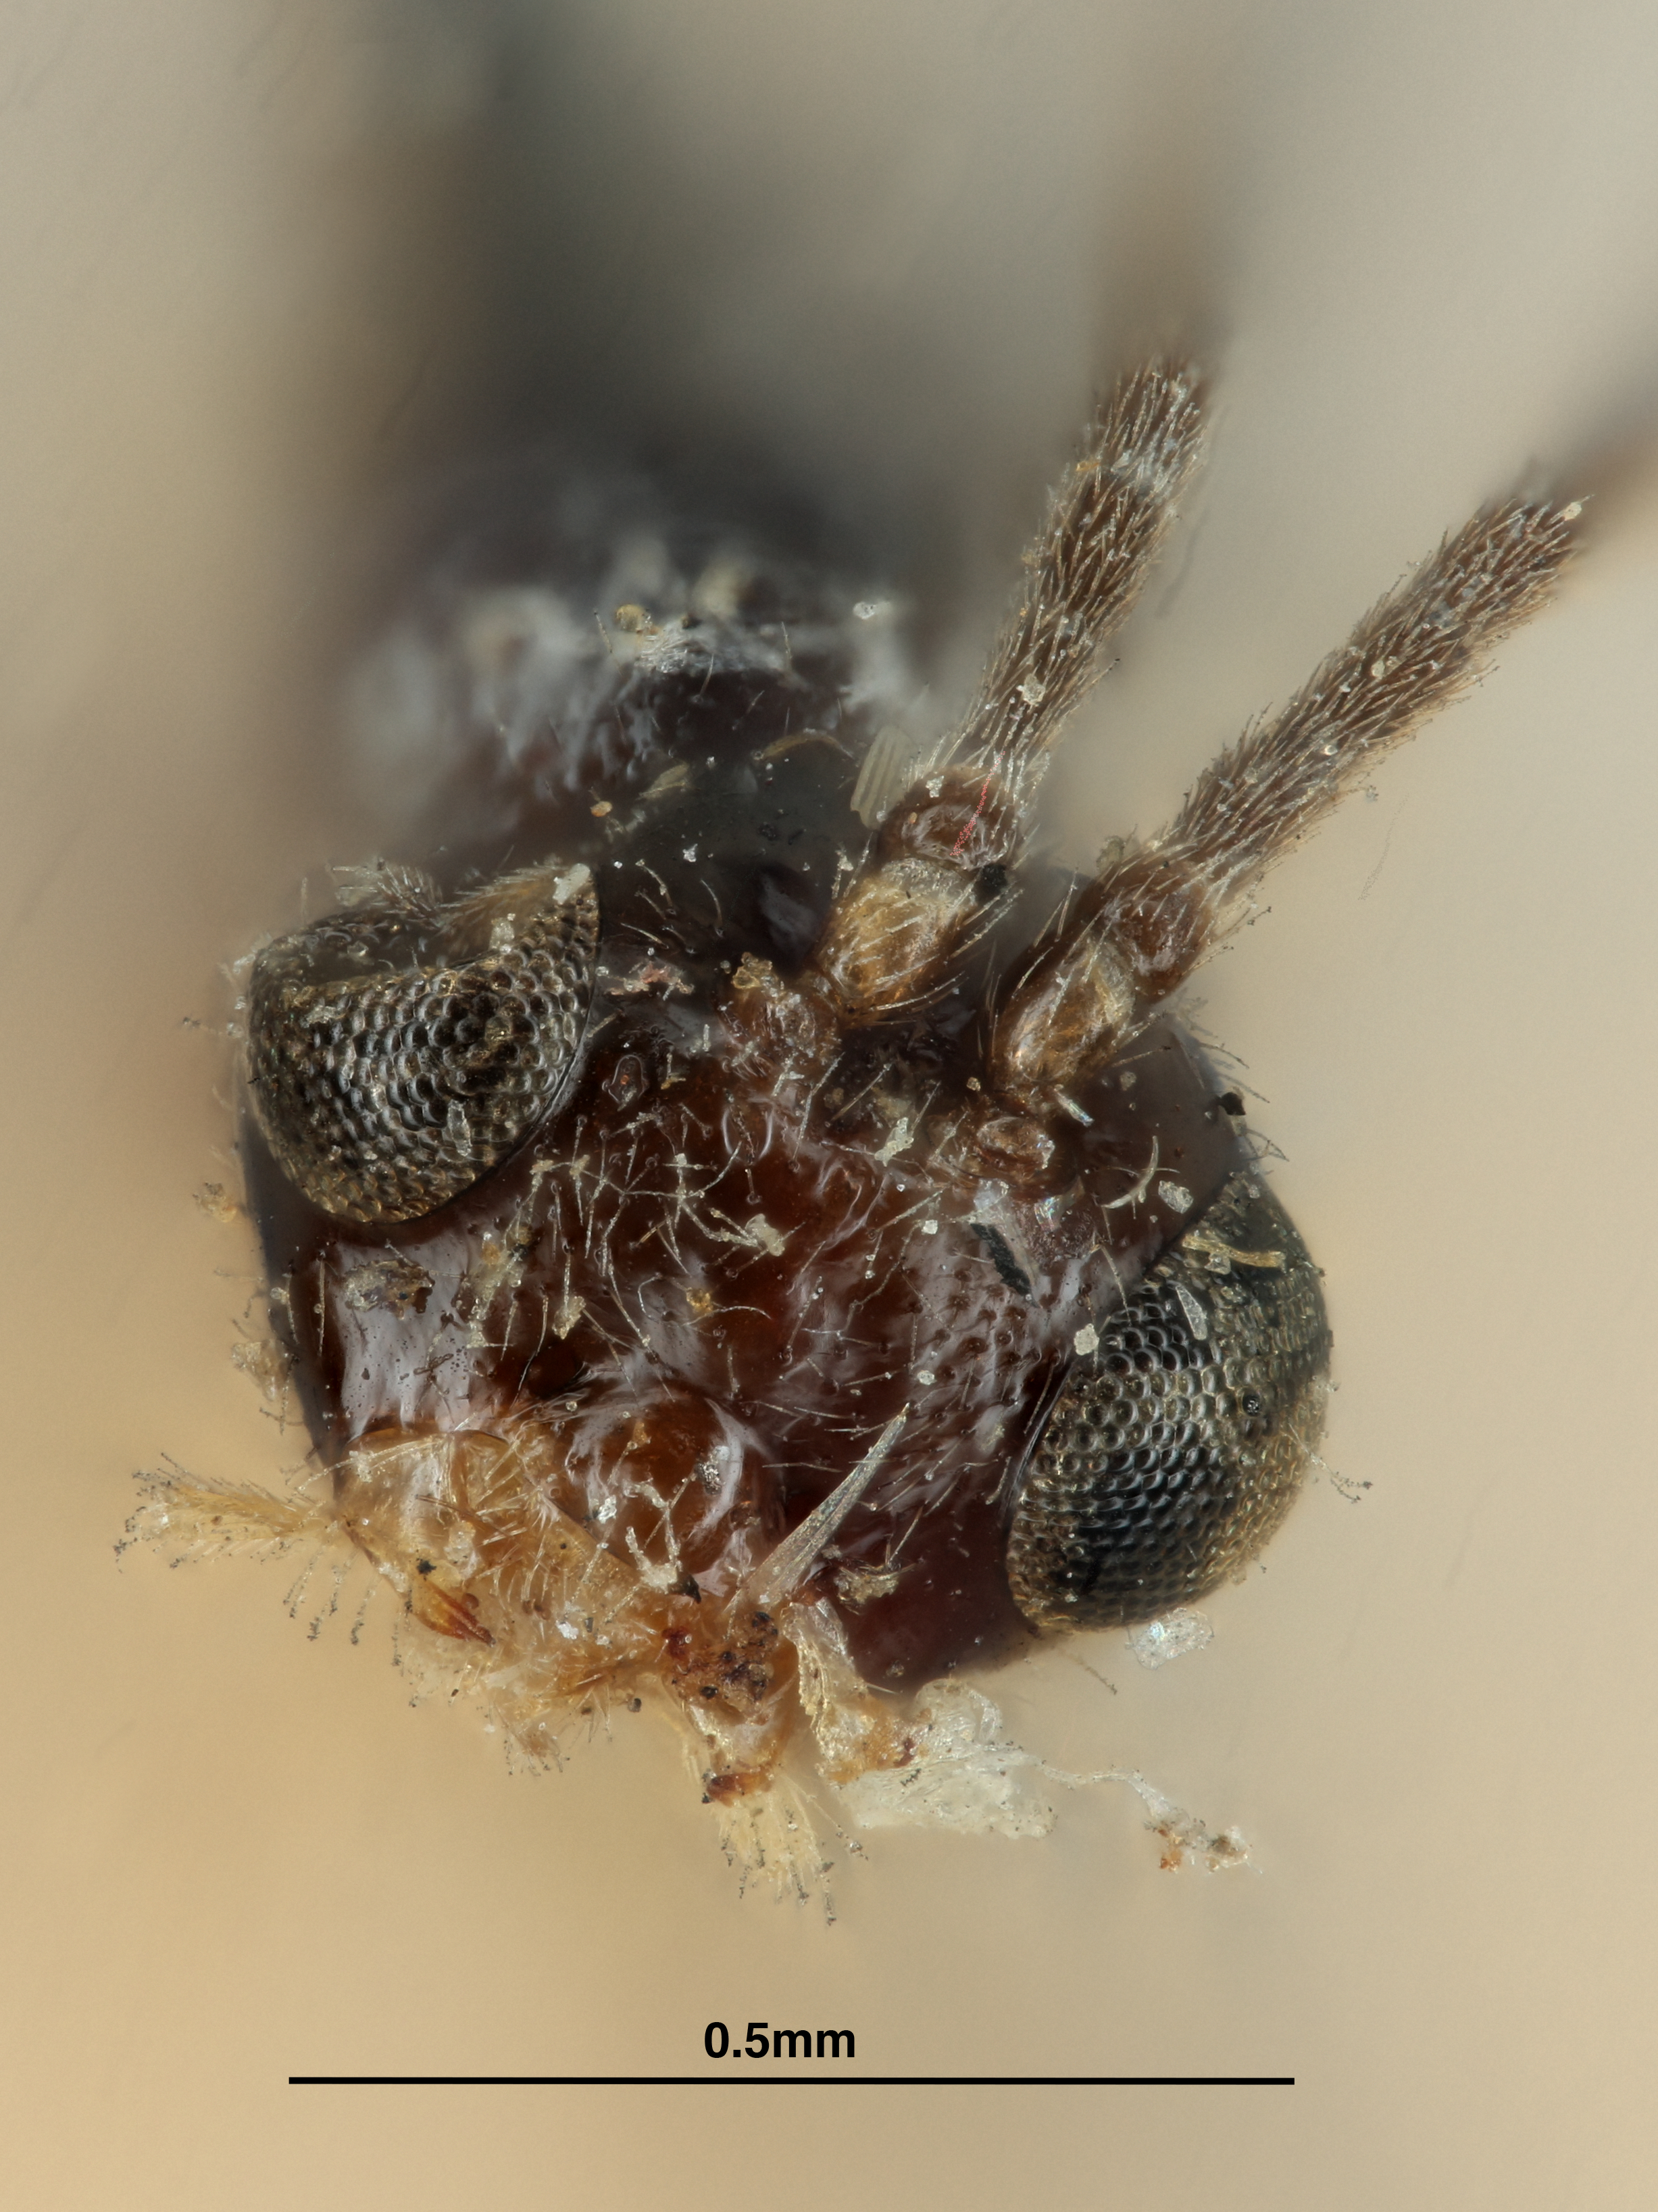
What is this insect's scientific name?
Aphidius californicus
